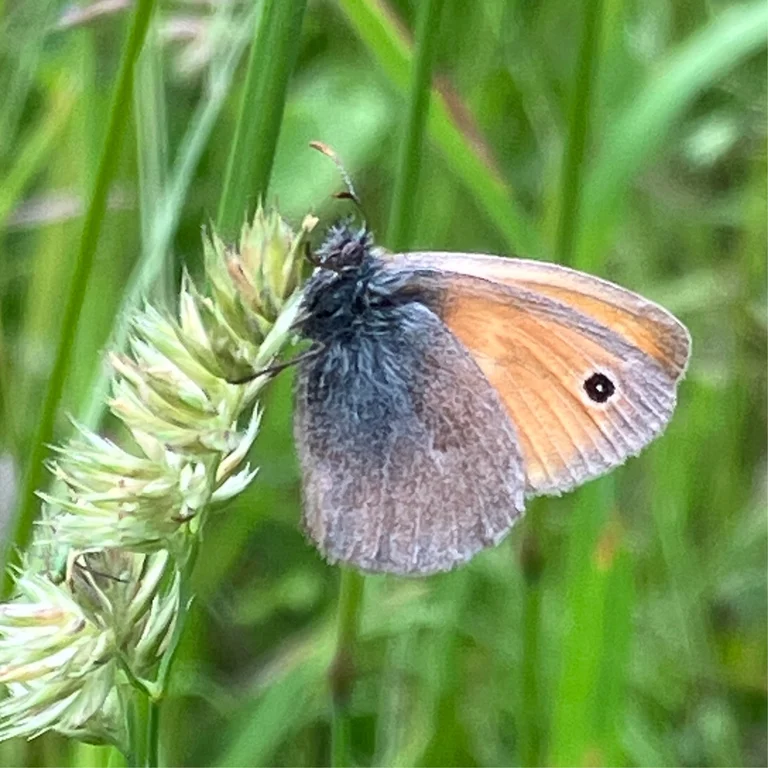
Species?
Coenonympha pamphilus
